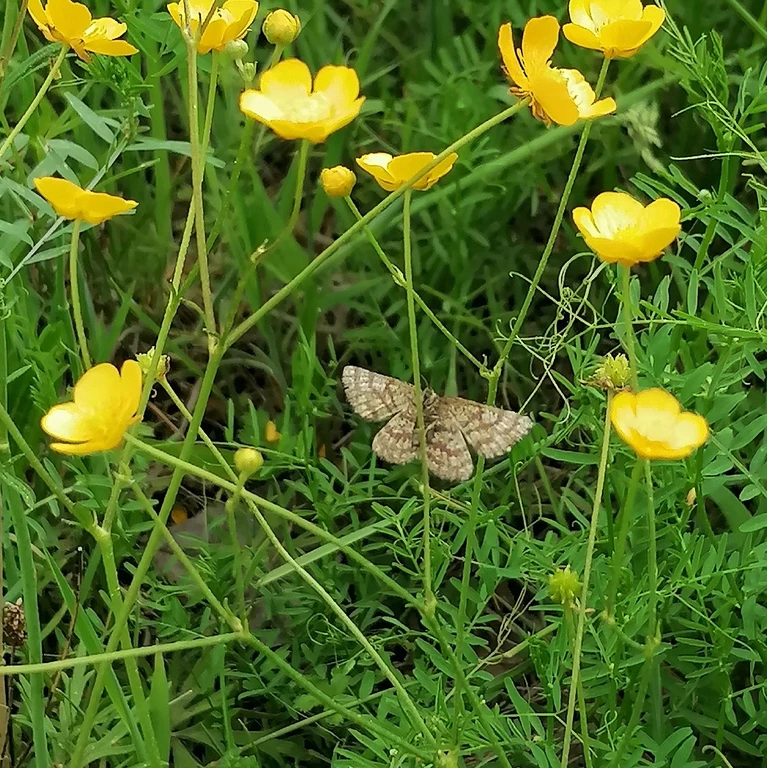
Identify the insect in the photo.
Ematurga atomaria
